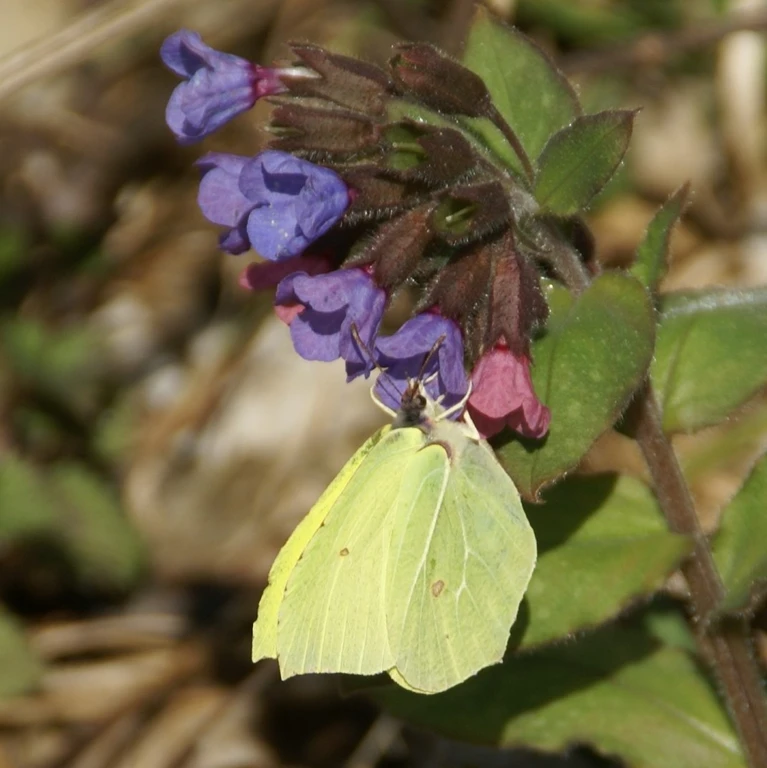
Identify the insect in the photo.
Gonepteryx rhamni
